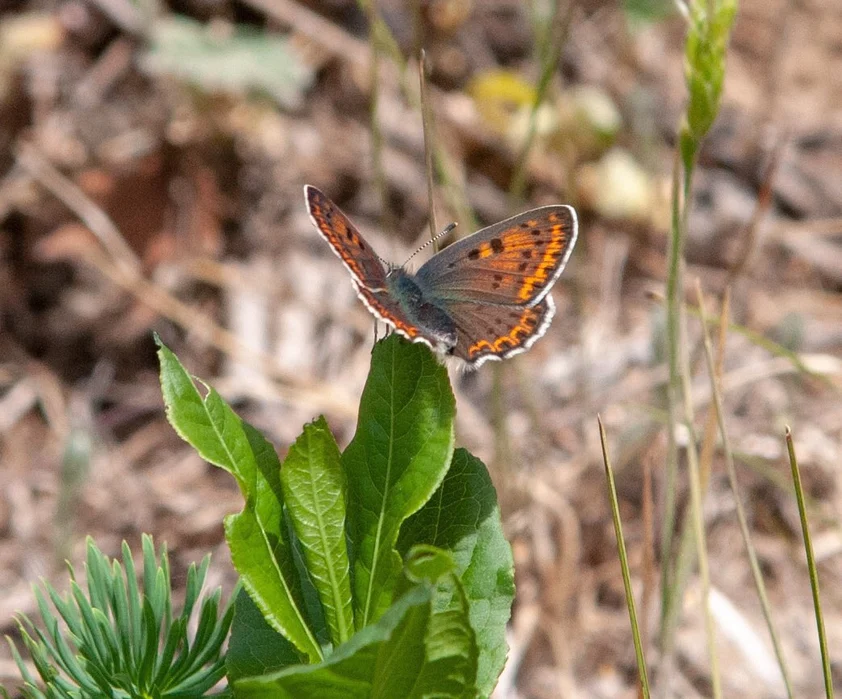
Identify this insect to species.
Lycaena tityrus (also Loweia tityrus)
